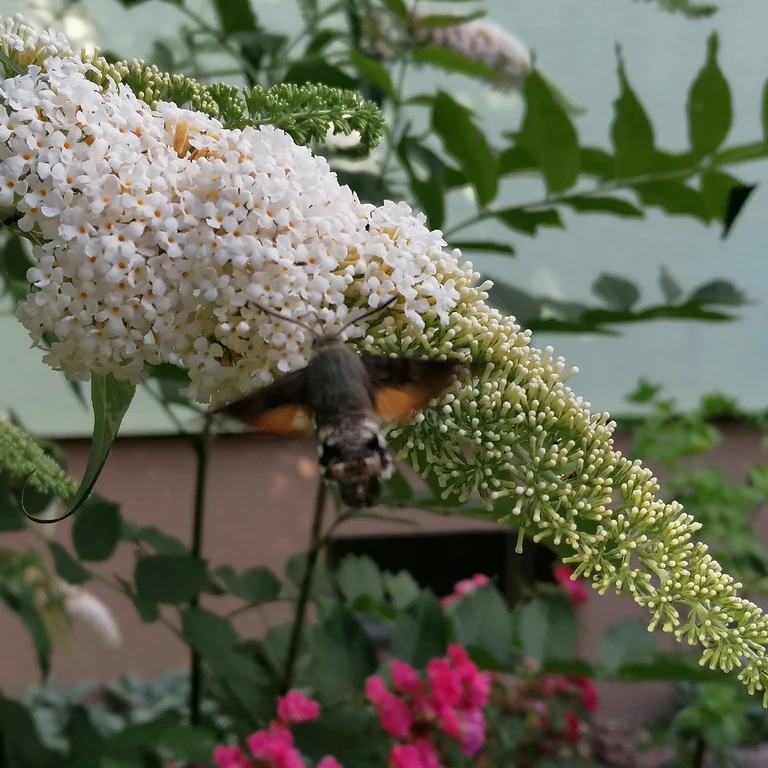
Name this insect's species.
Macroglossum stellatarum
